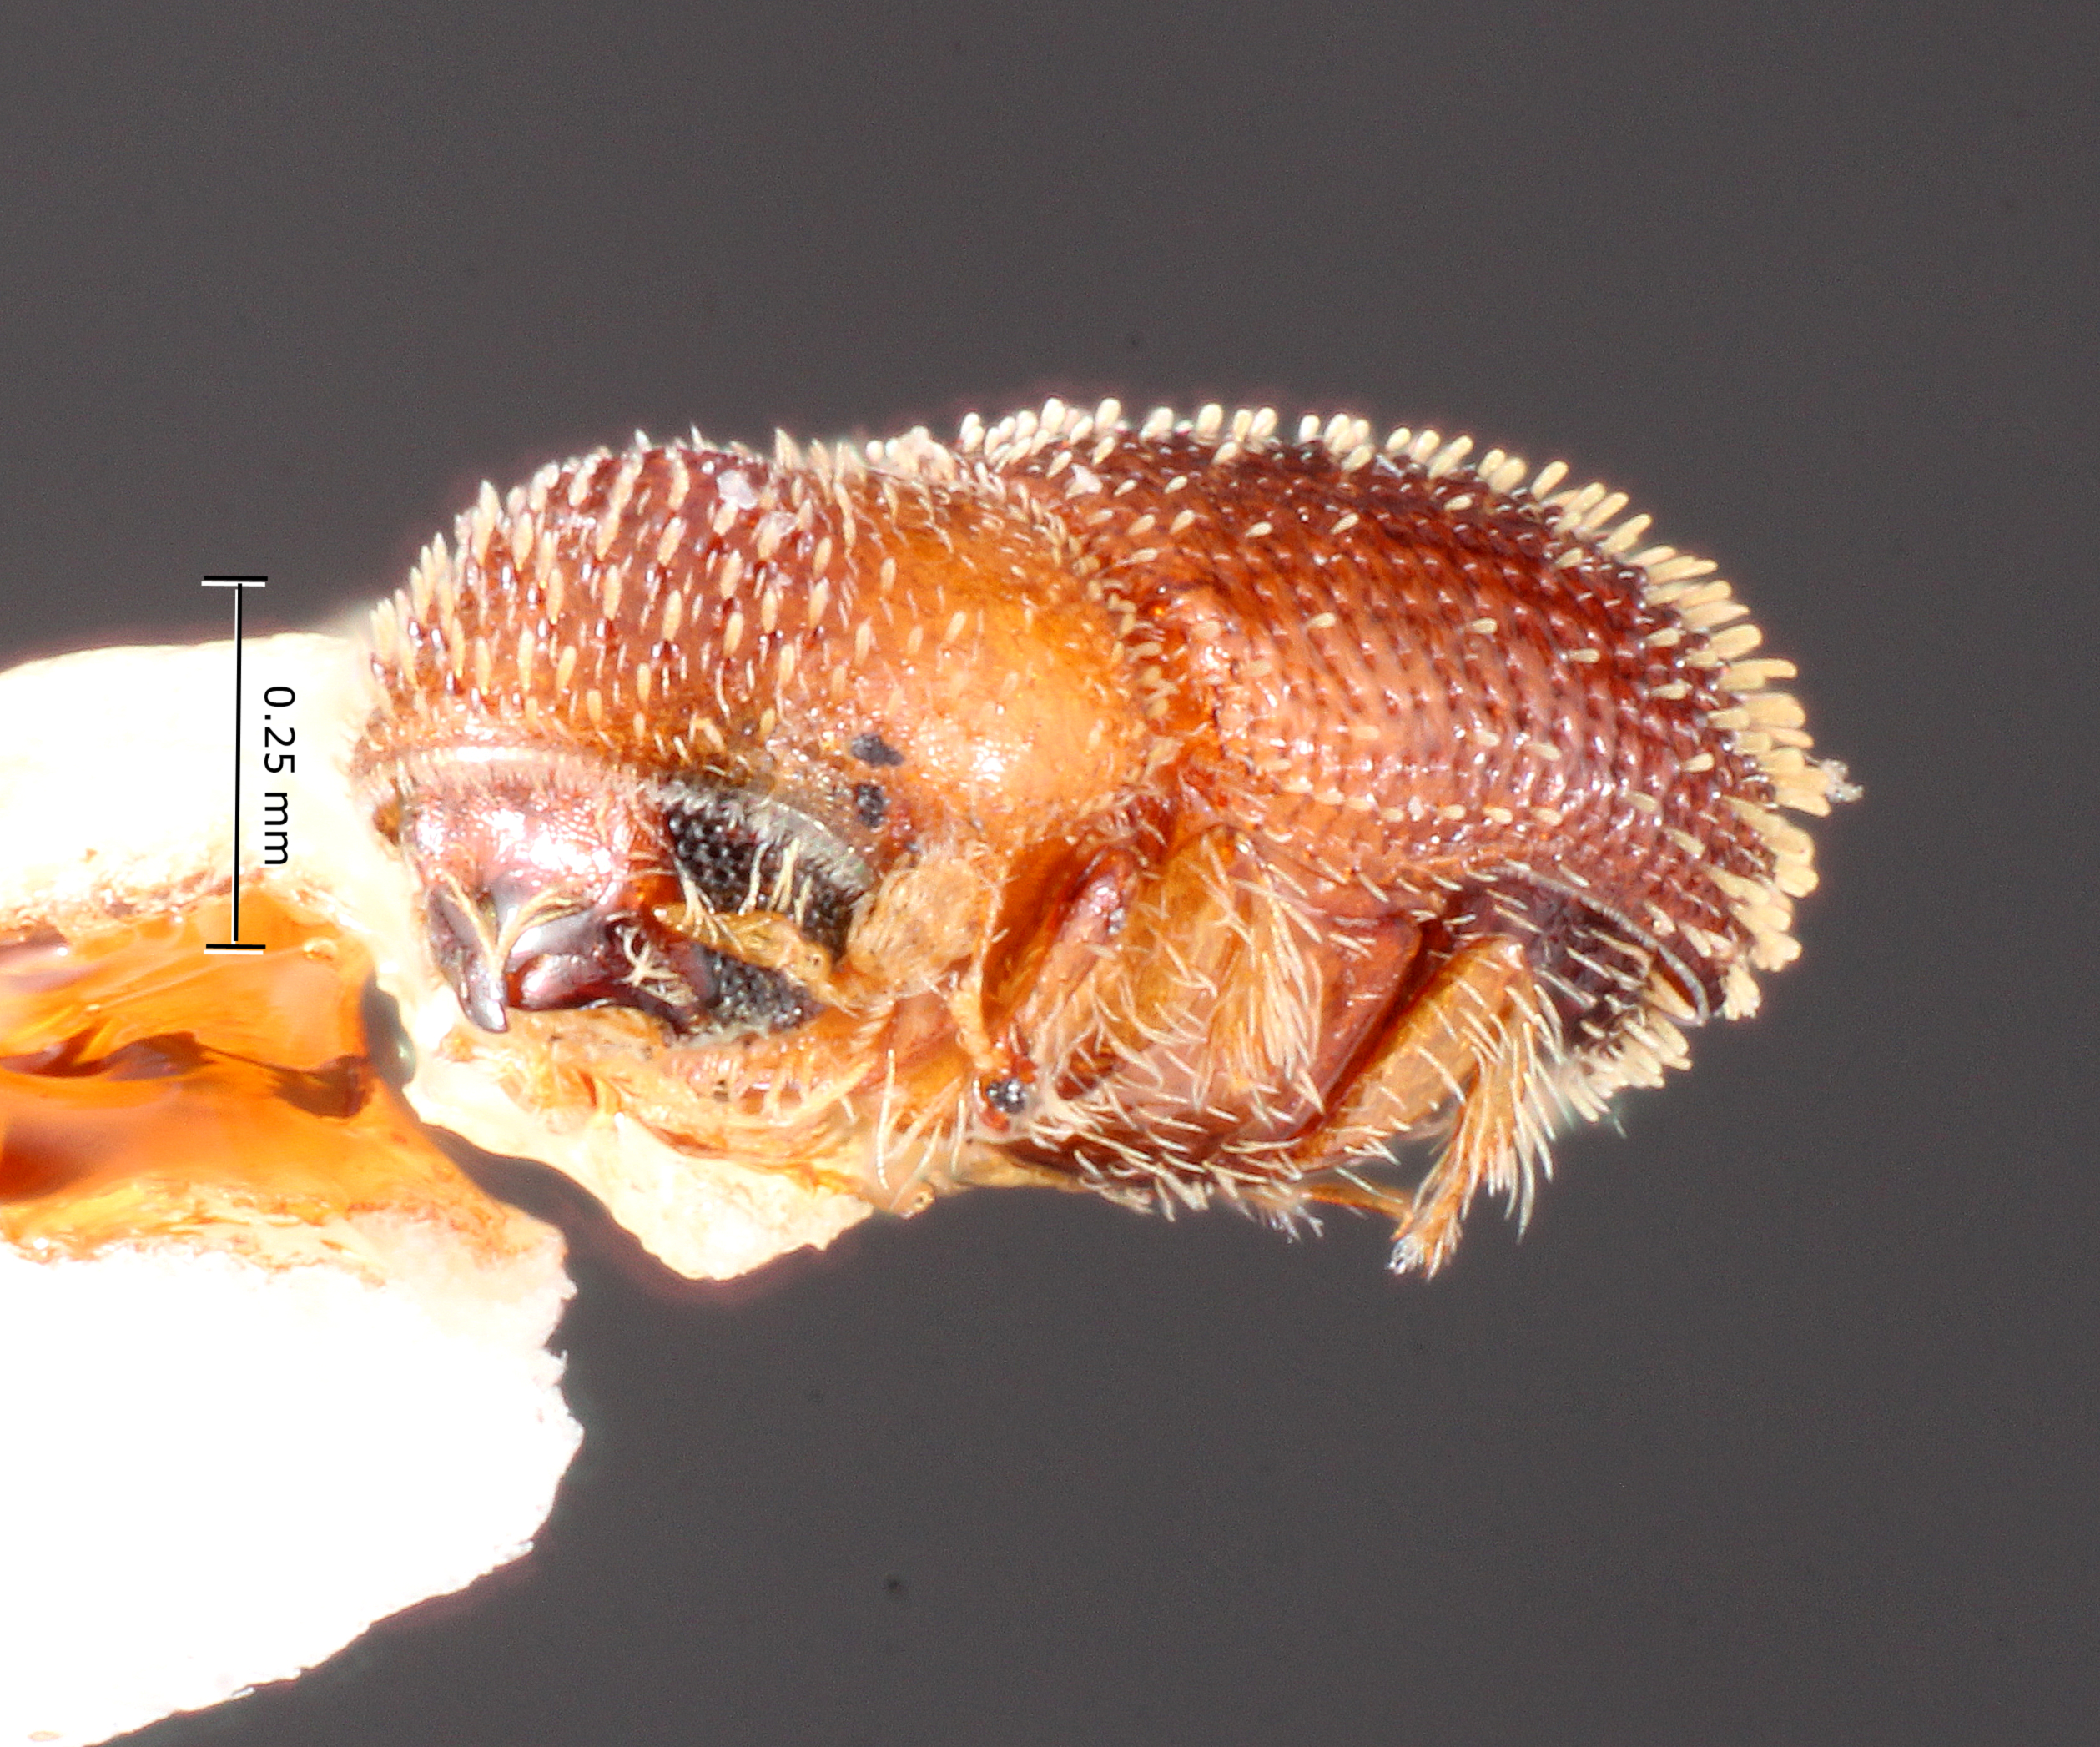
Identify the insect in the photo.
Thysanoes retamae
